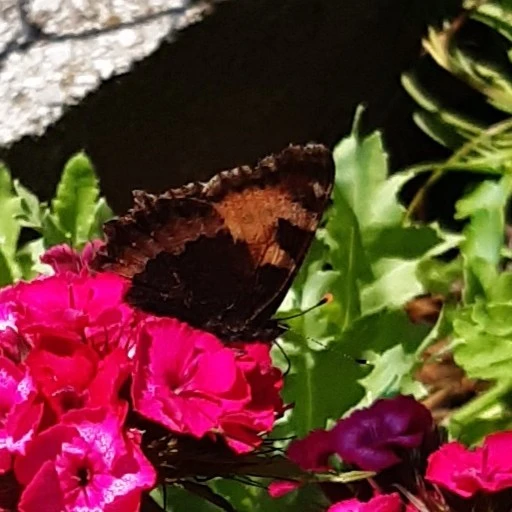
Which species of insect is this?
Aglais urticae
